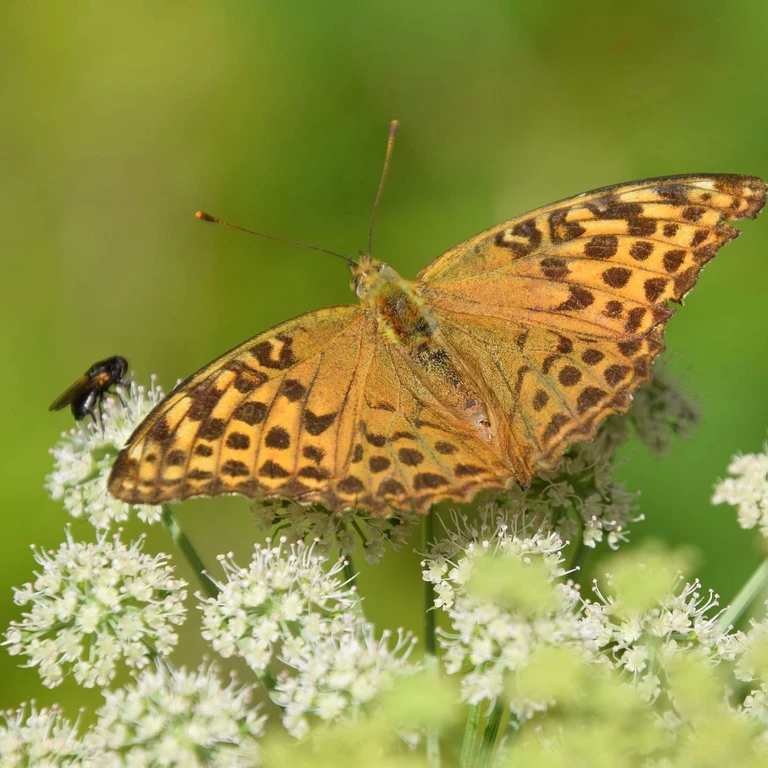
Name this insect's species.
Argynnis paphia
